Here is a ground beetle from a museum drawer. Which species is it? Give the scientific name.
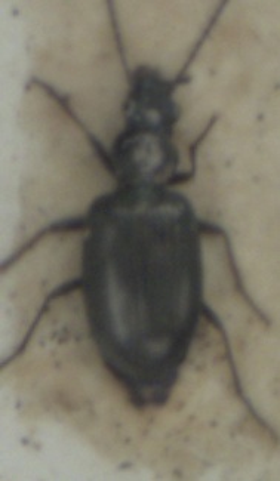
Bembidion punctulatum
